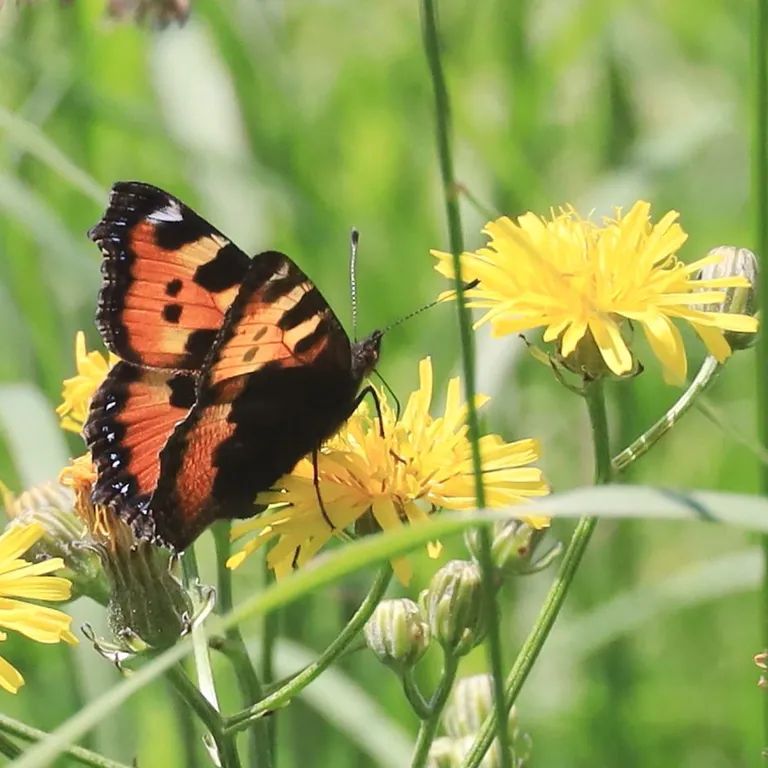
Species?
Aglais urticae
